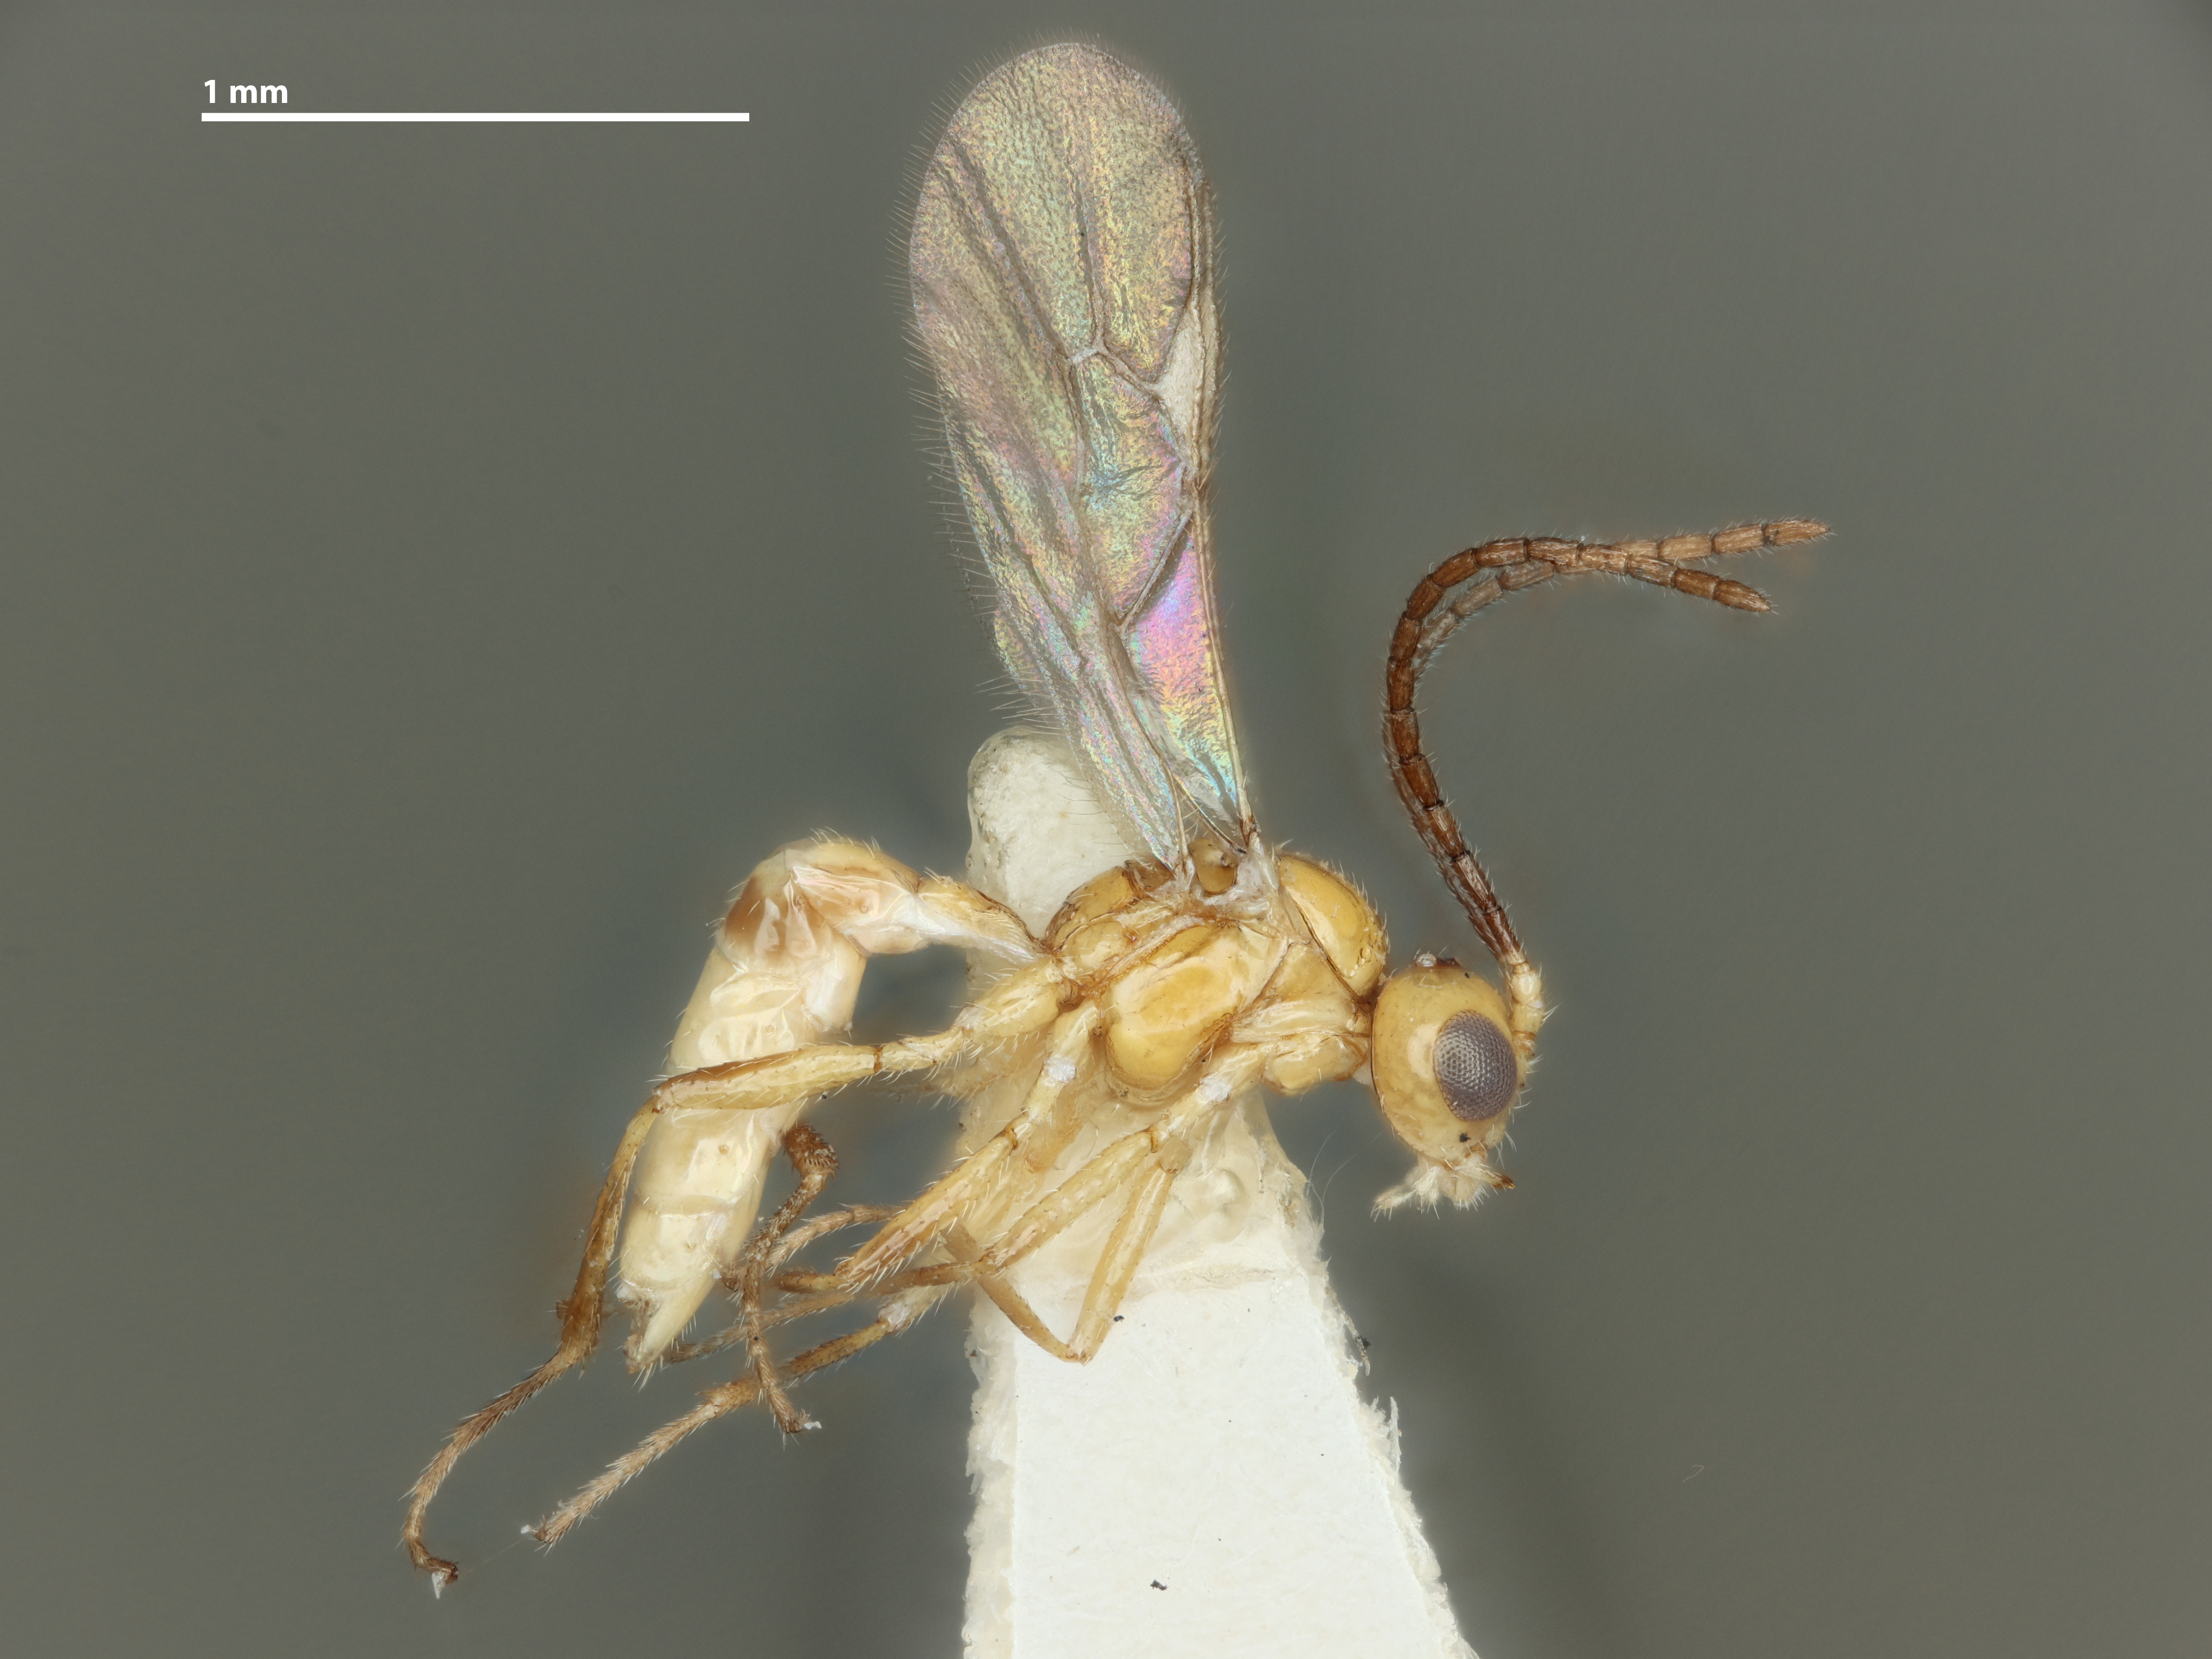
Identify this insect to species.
Aphidius floridaensis
